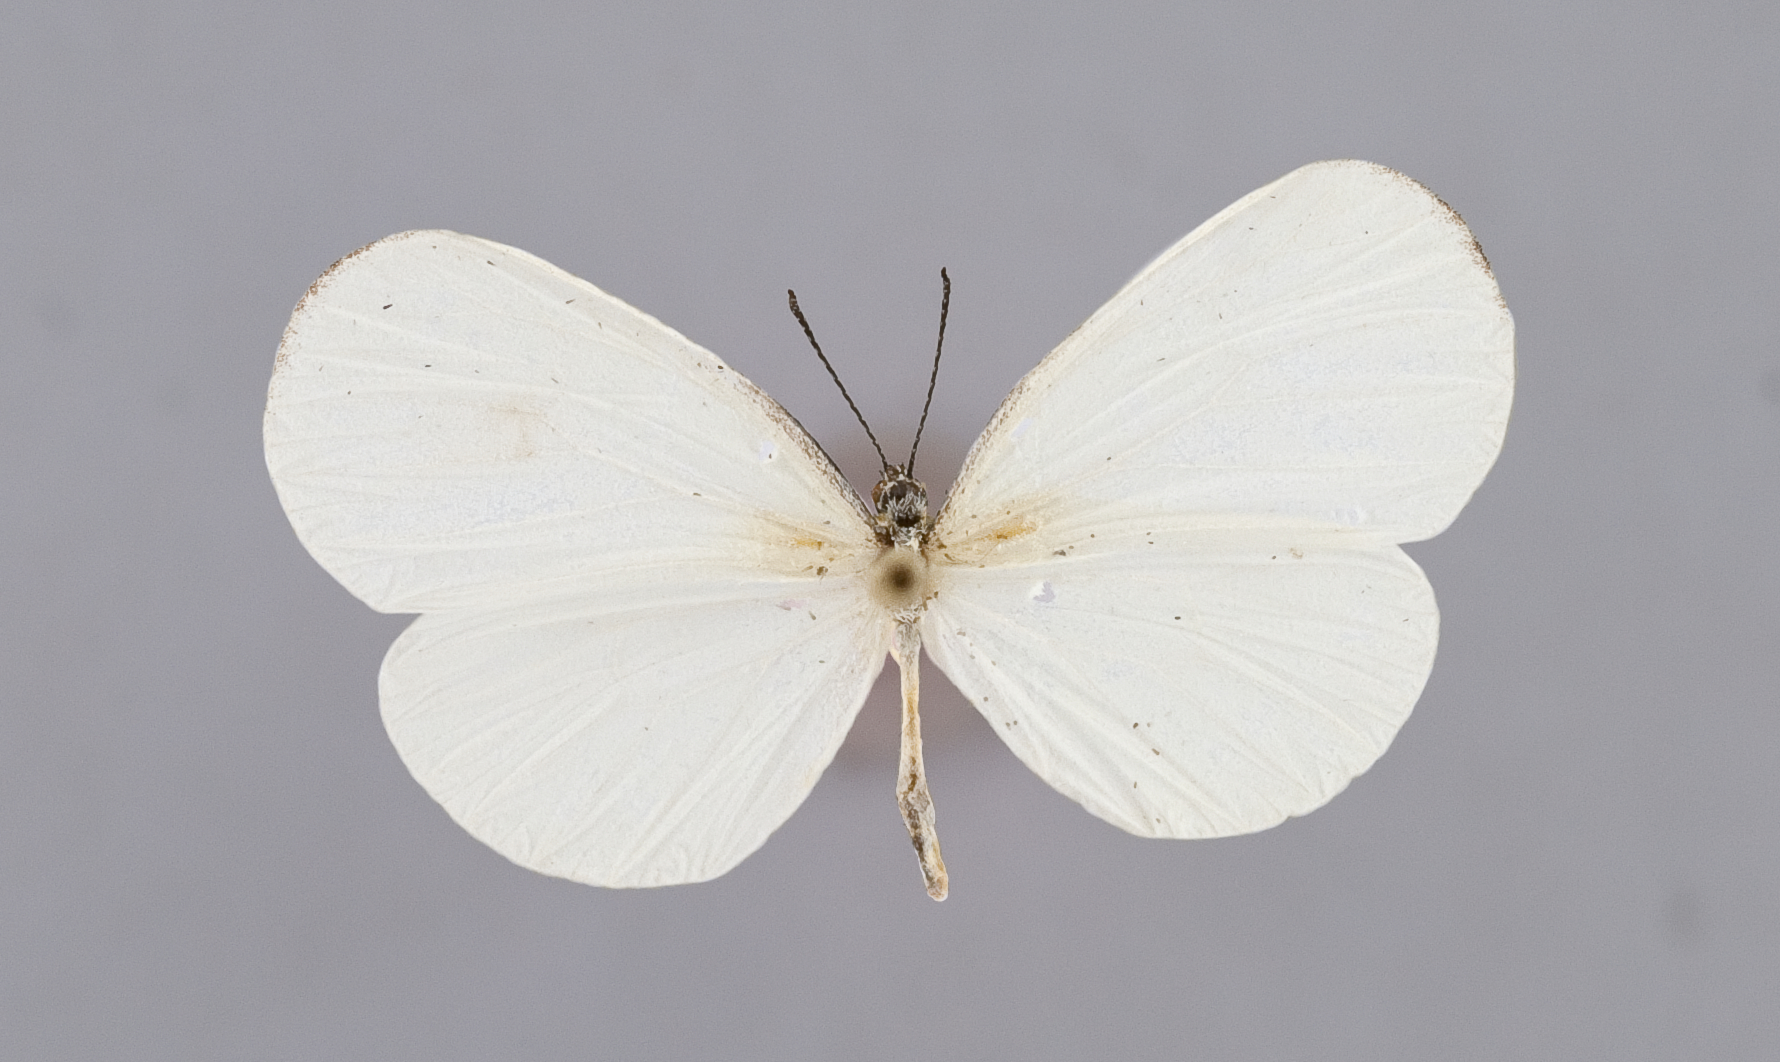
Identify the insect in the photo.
Leucidia brephos
